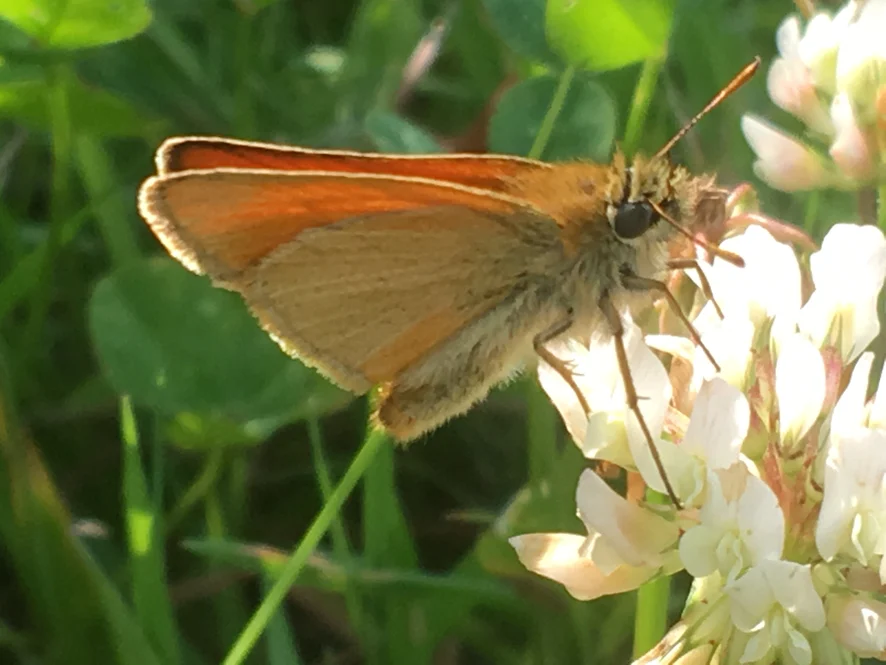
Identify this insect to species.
Thymelicus sylvestris
